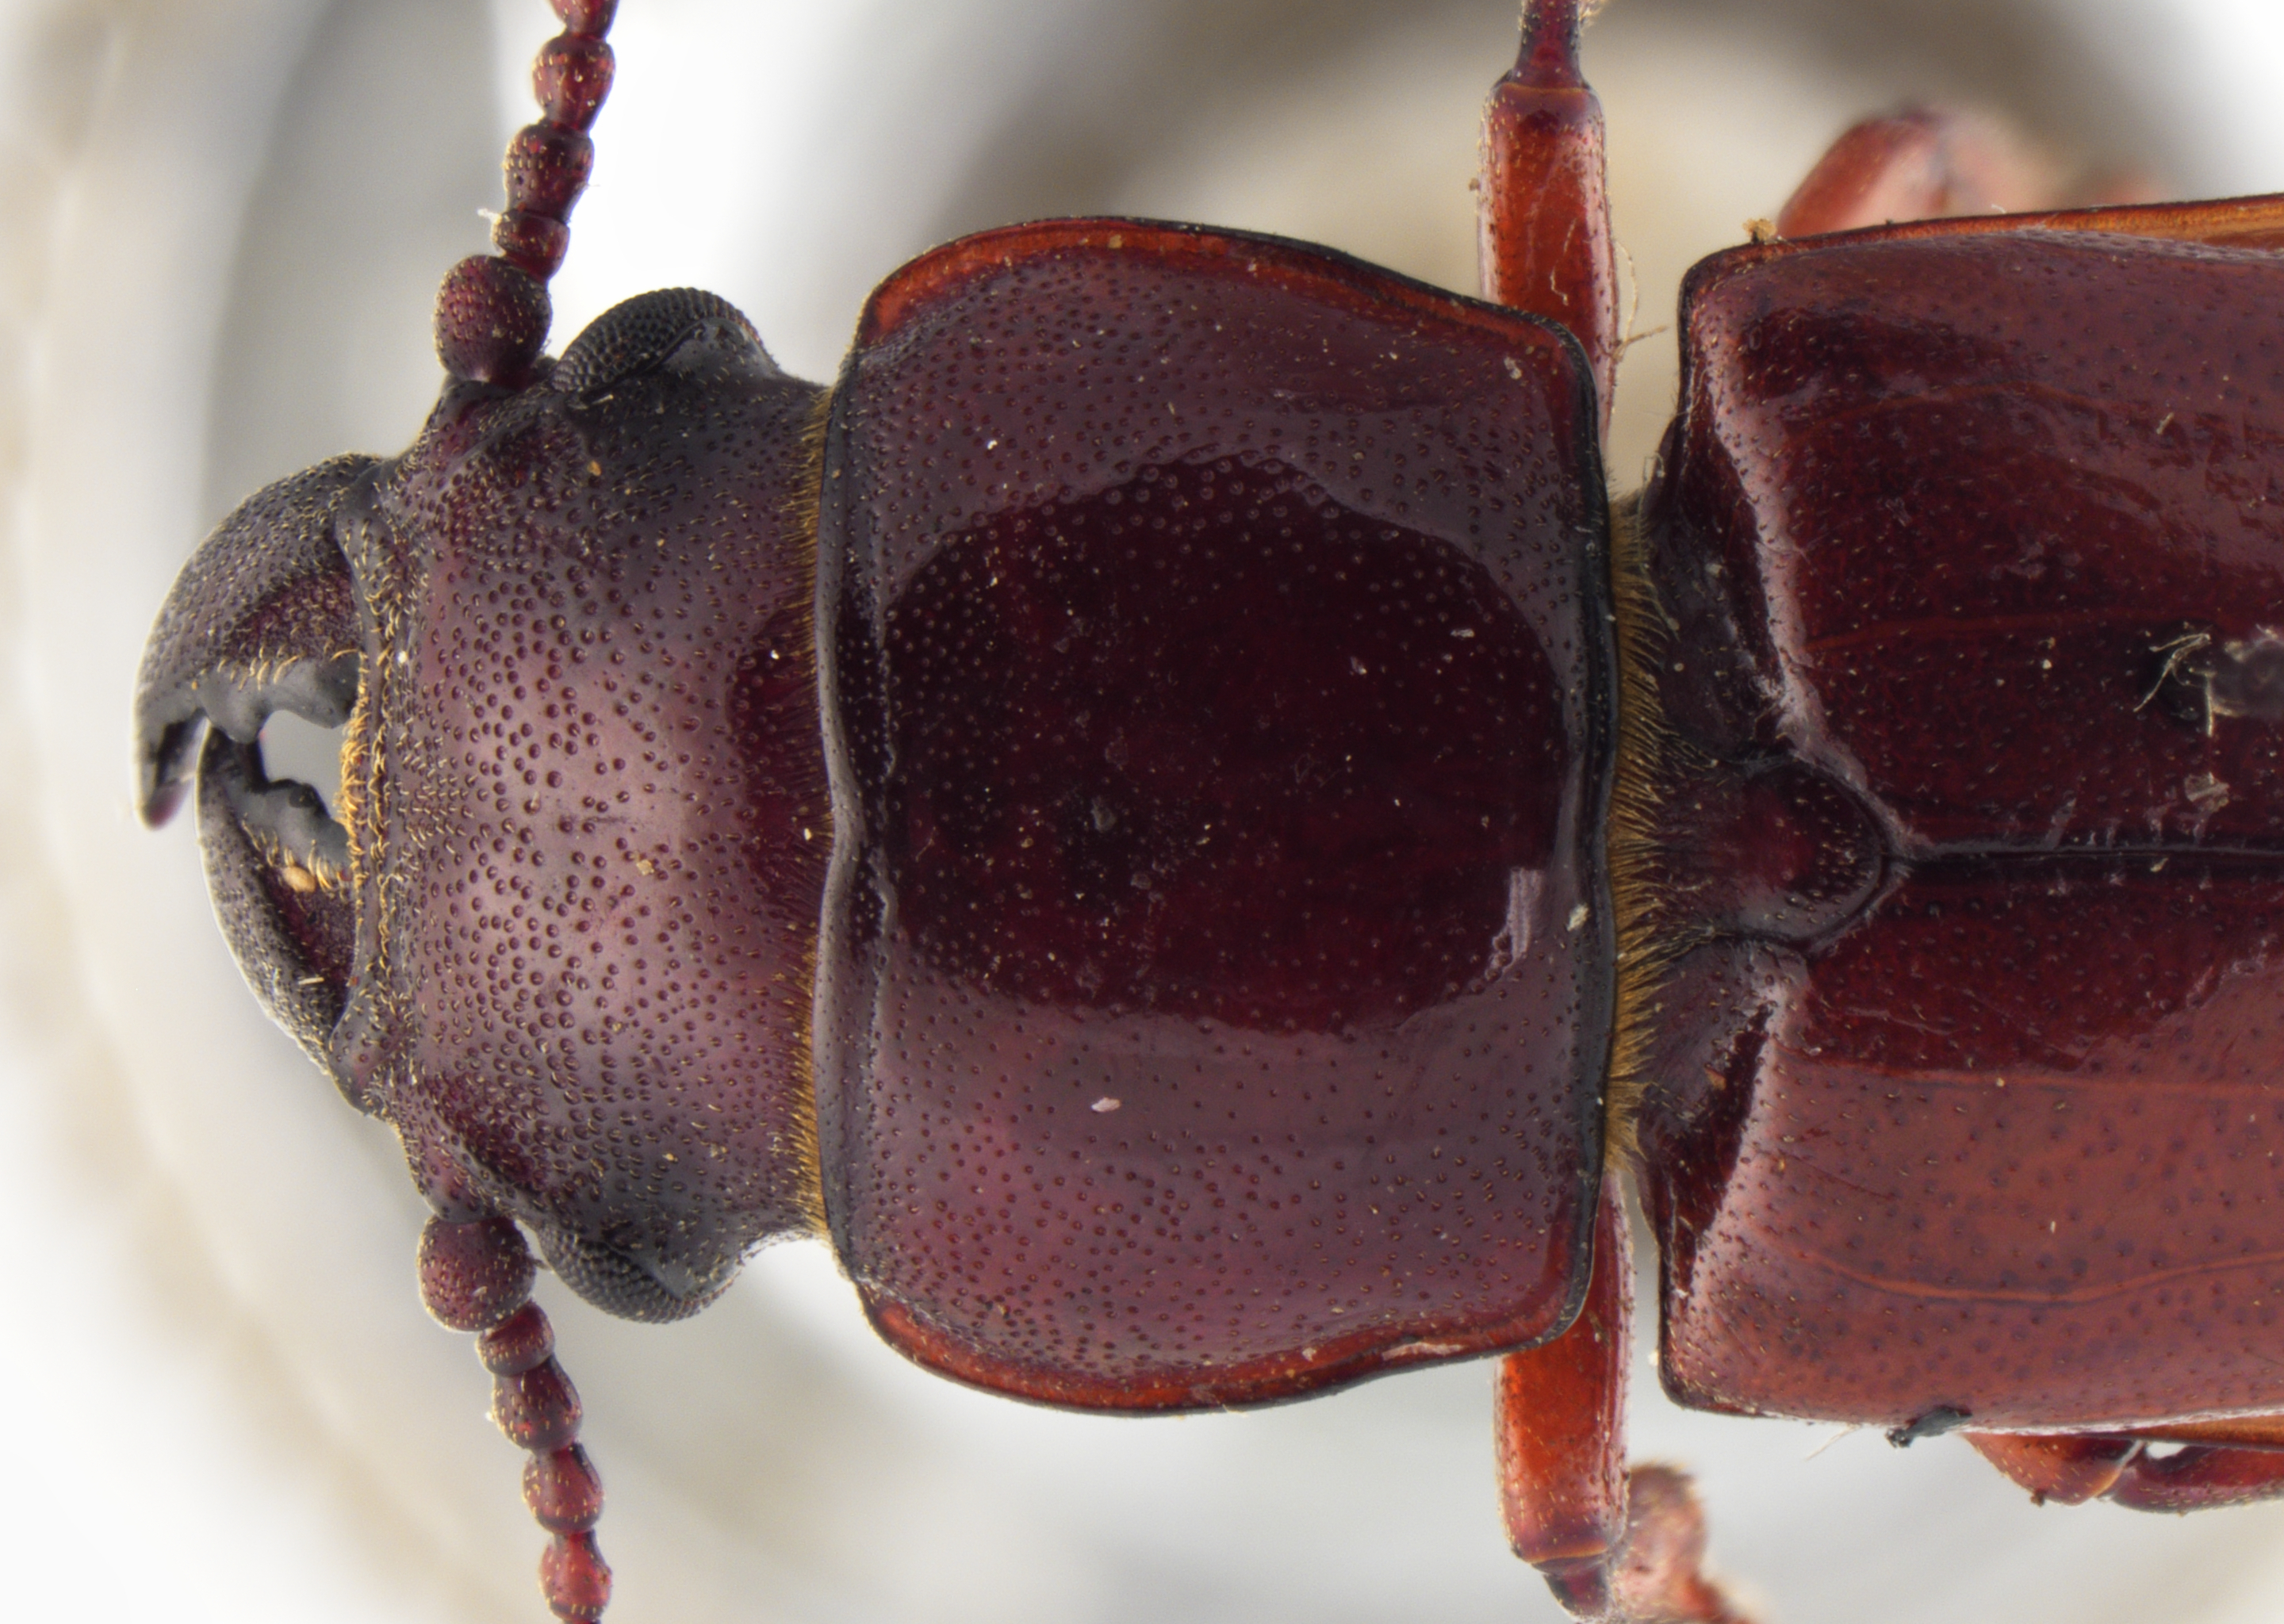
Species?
Neandra marginicollis
